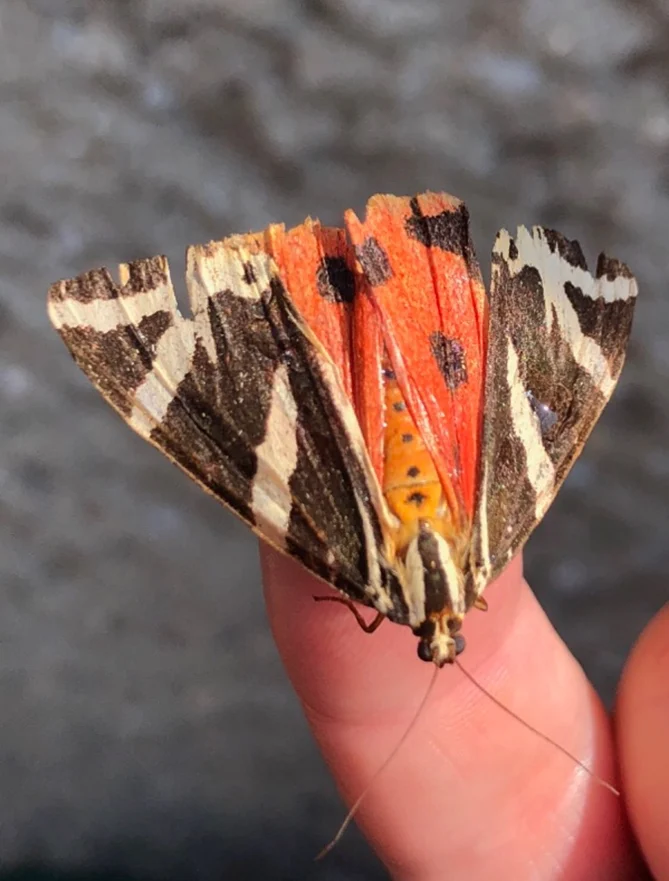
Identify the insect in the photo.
Euplagia quadripunctaria
